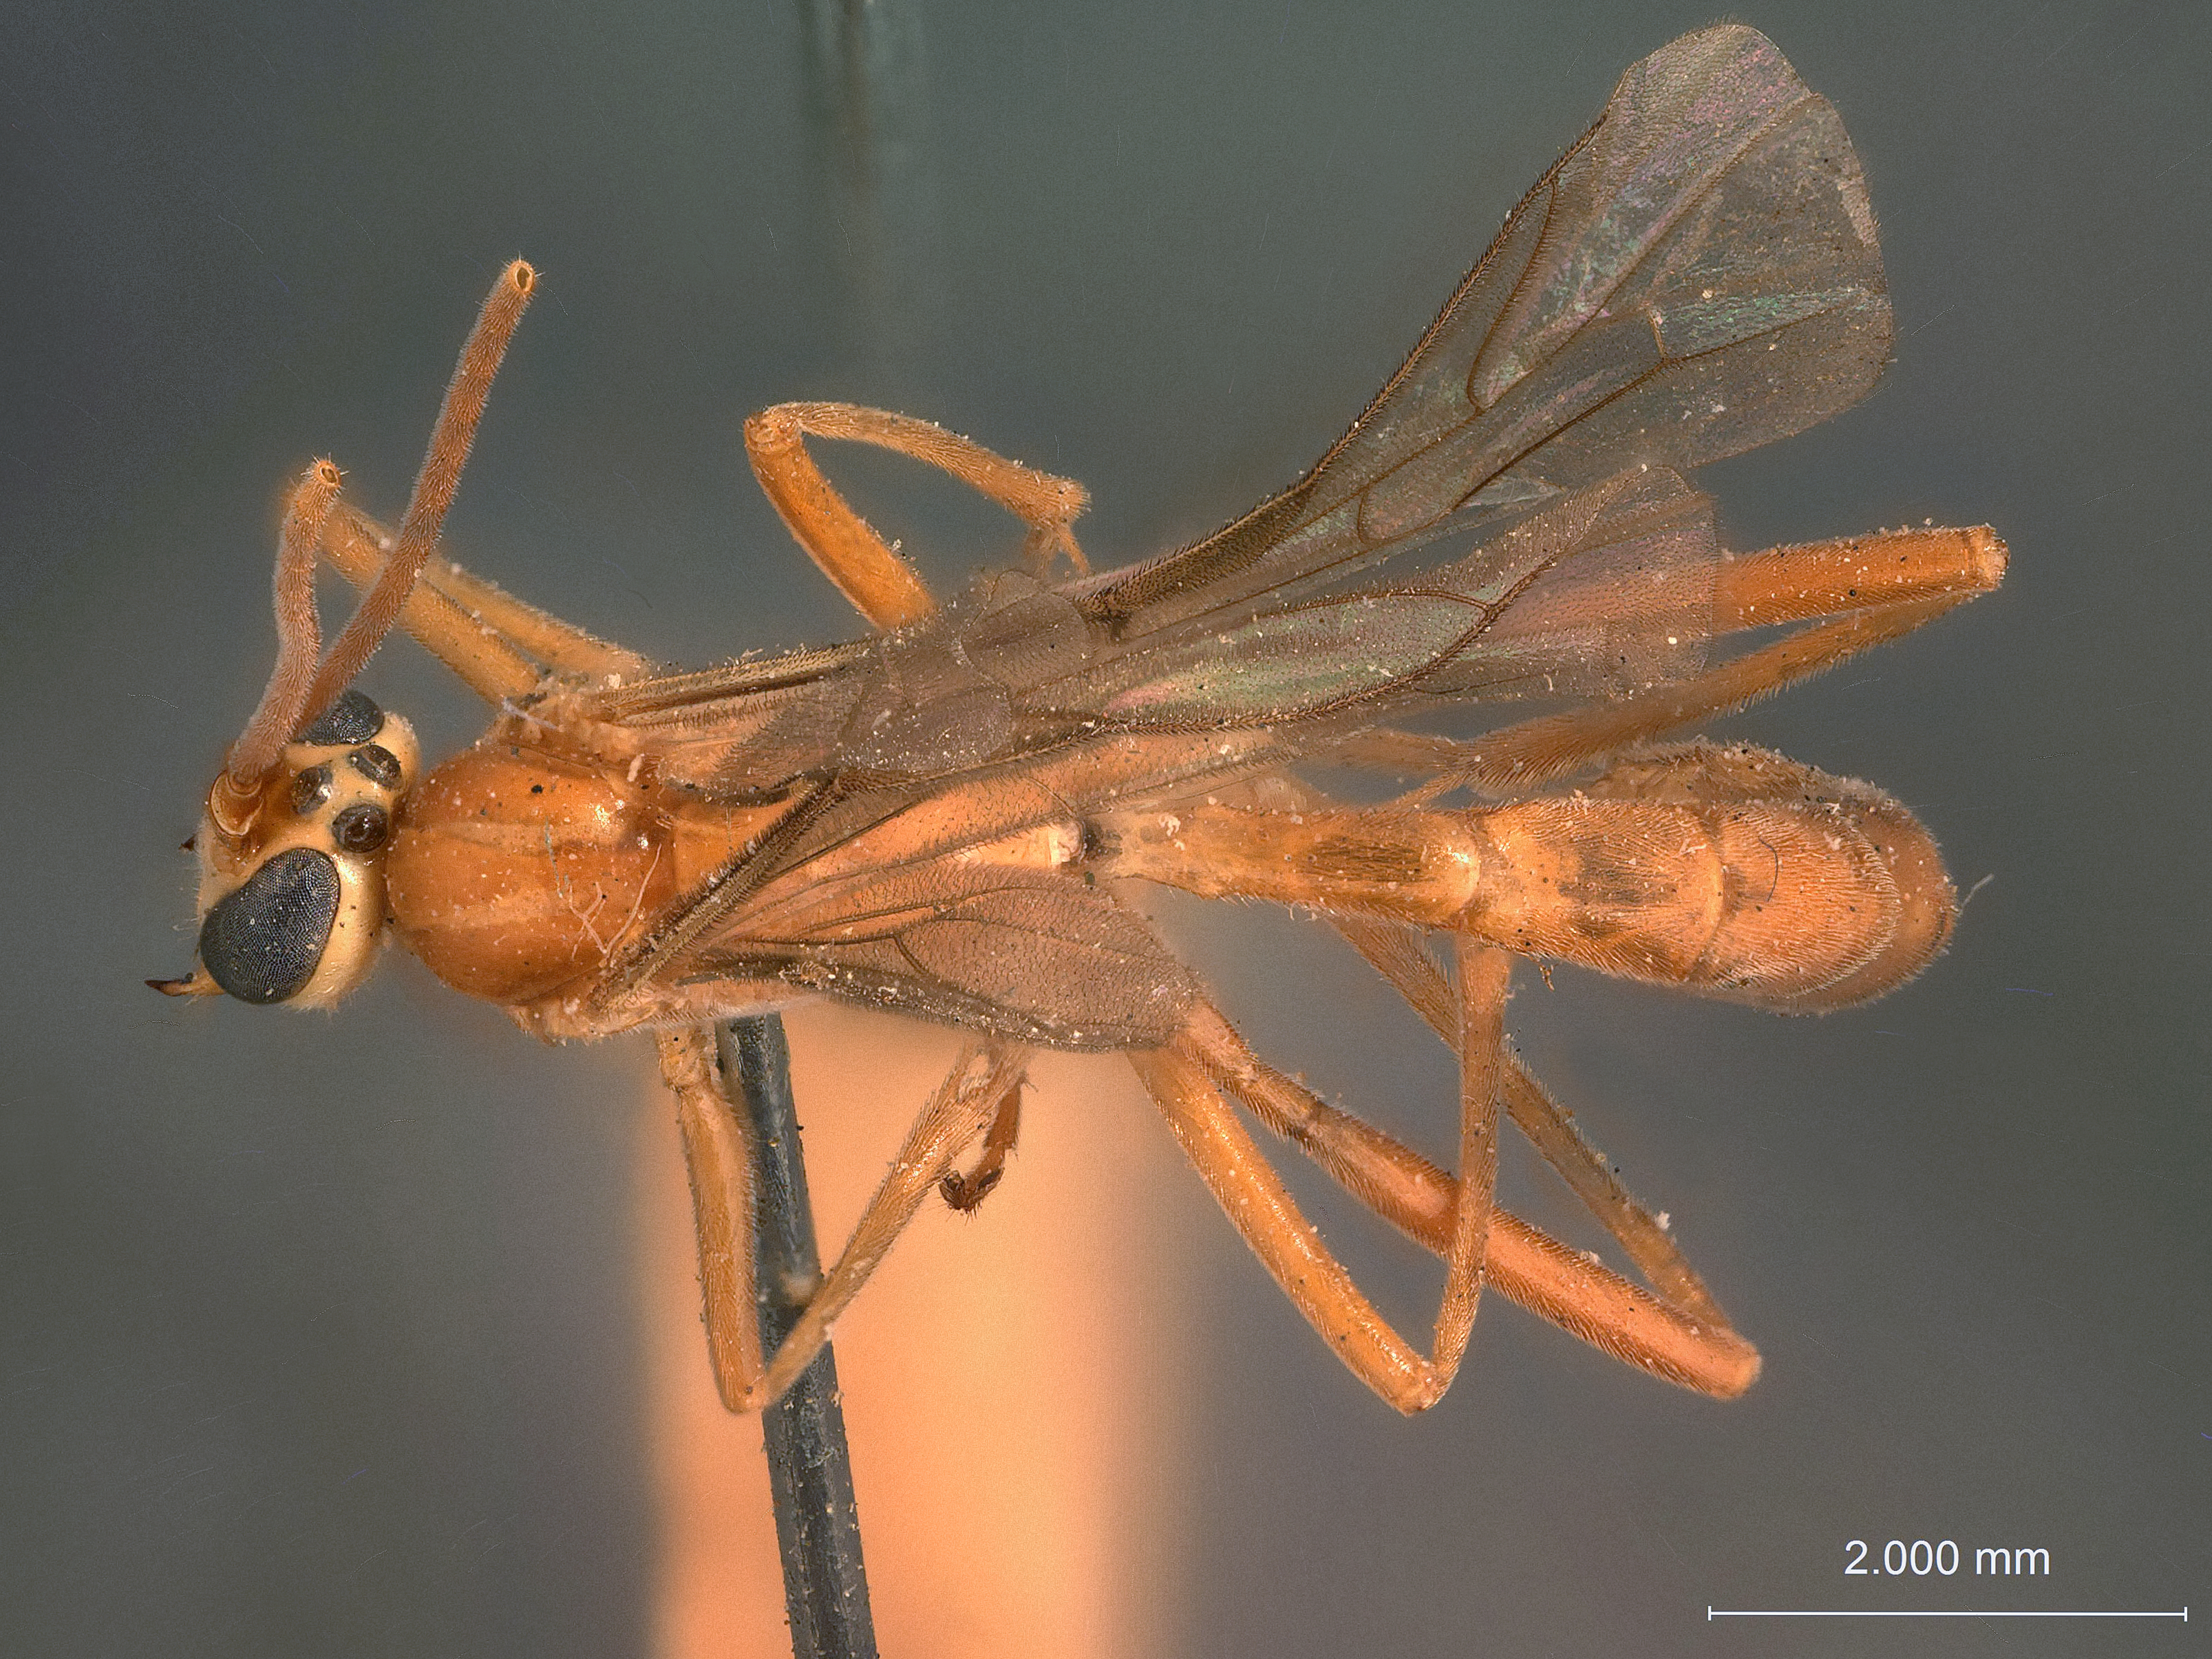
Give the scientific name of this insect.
Paniscus alaskensis
